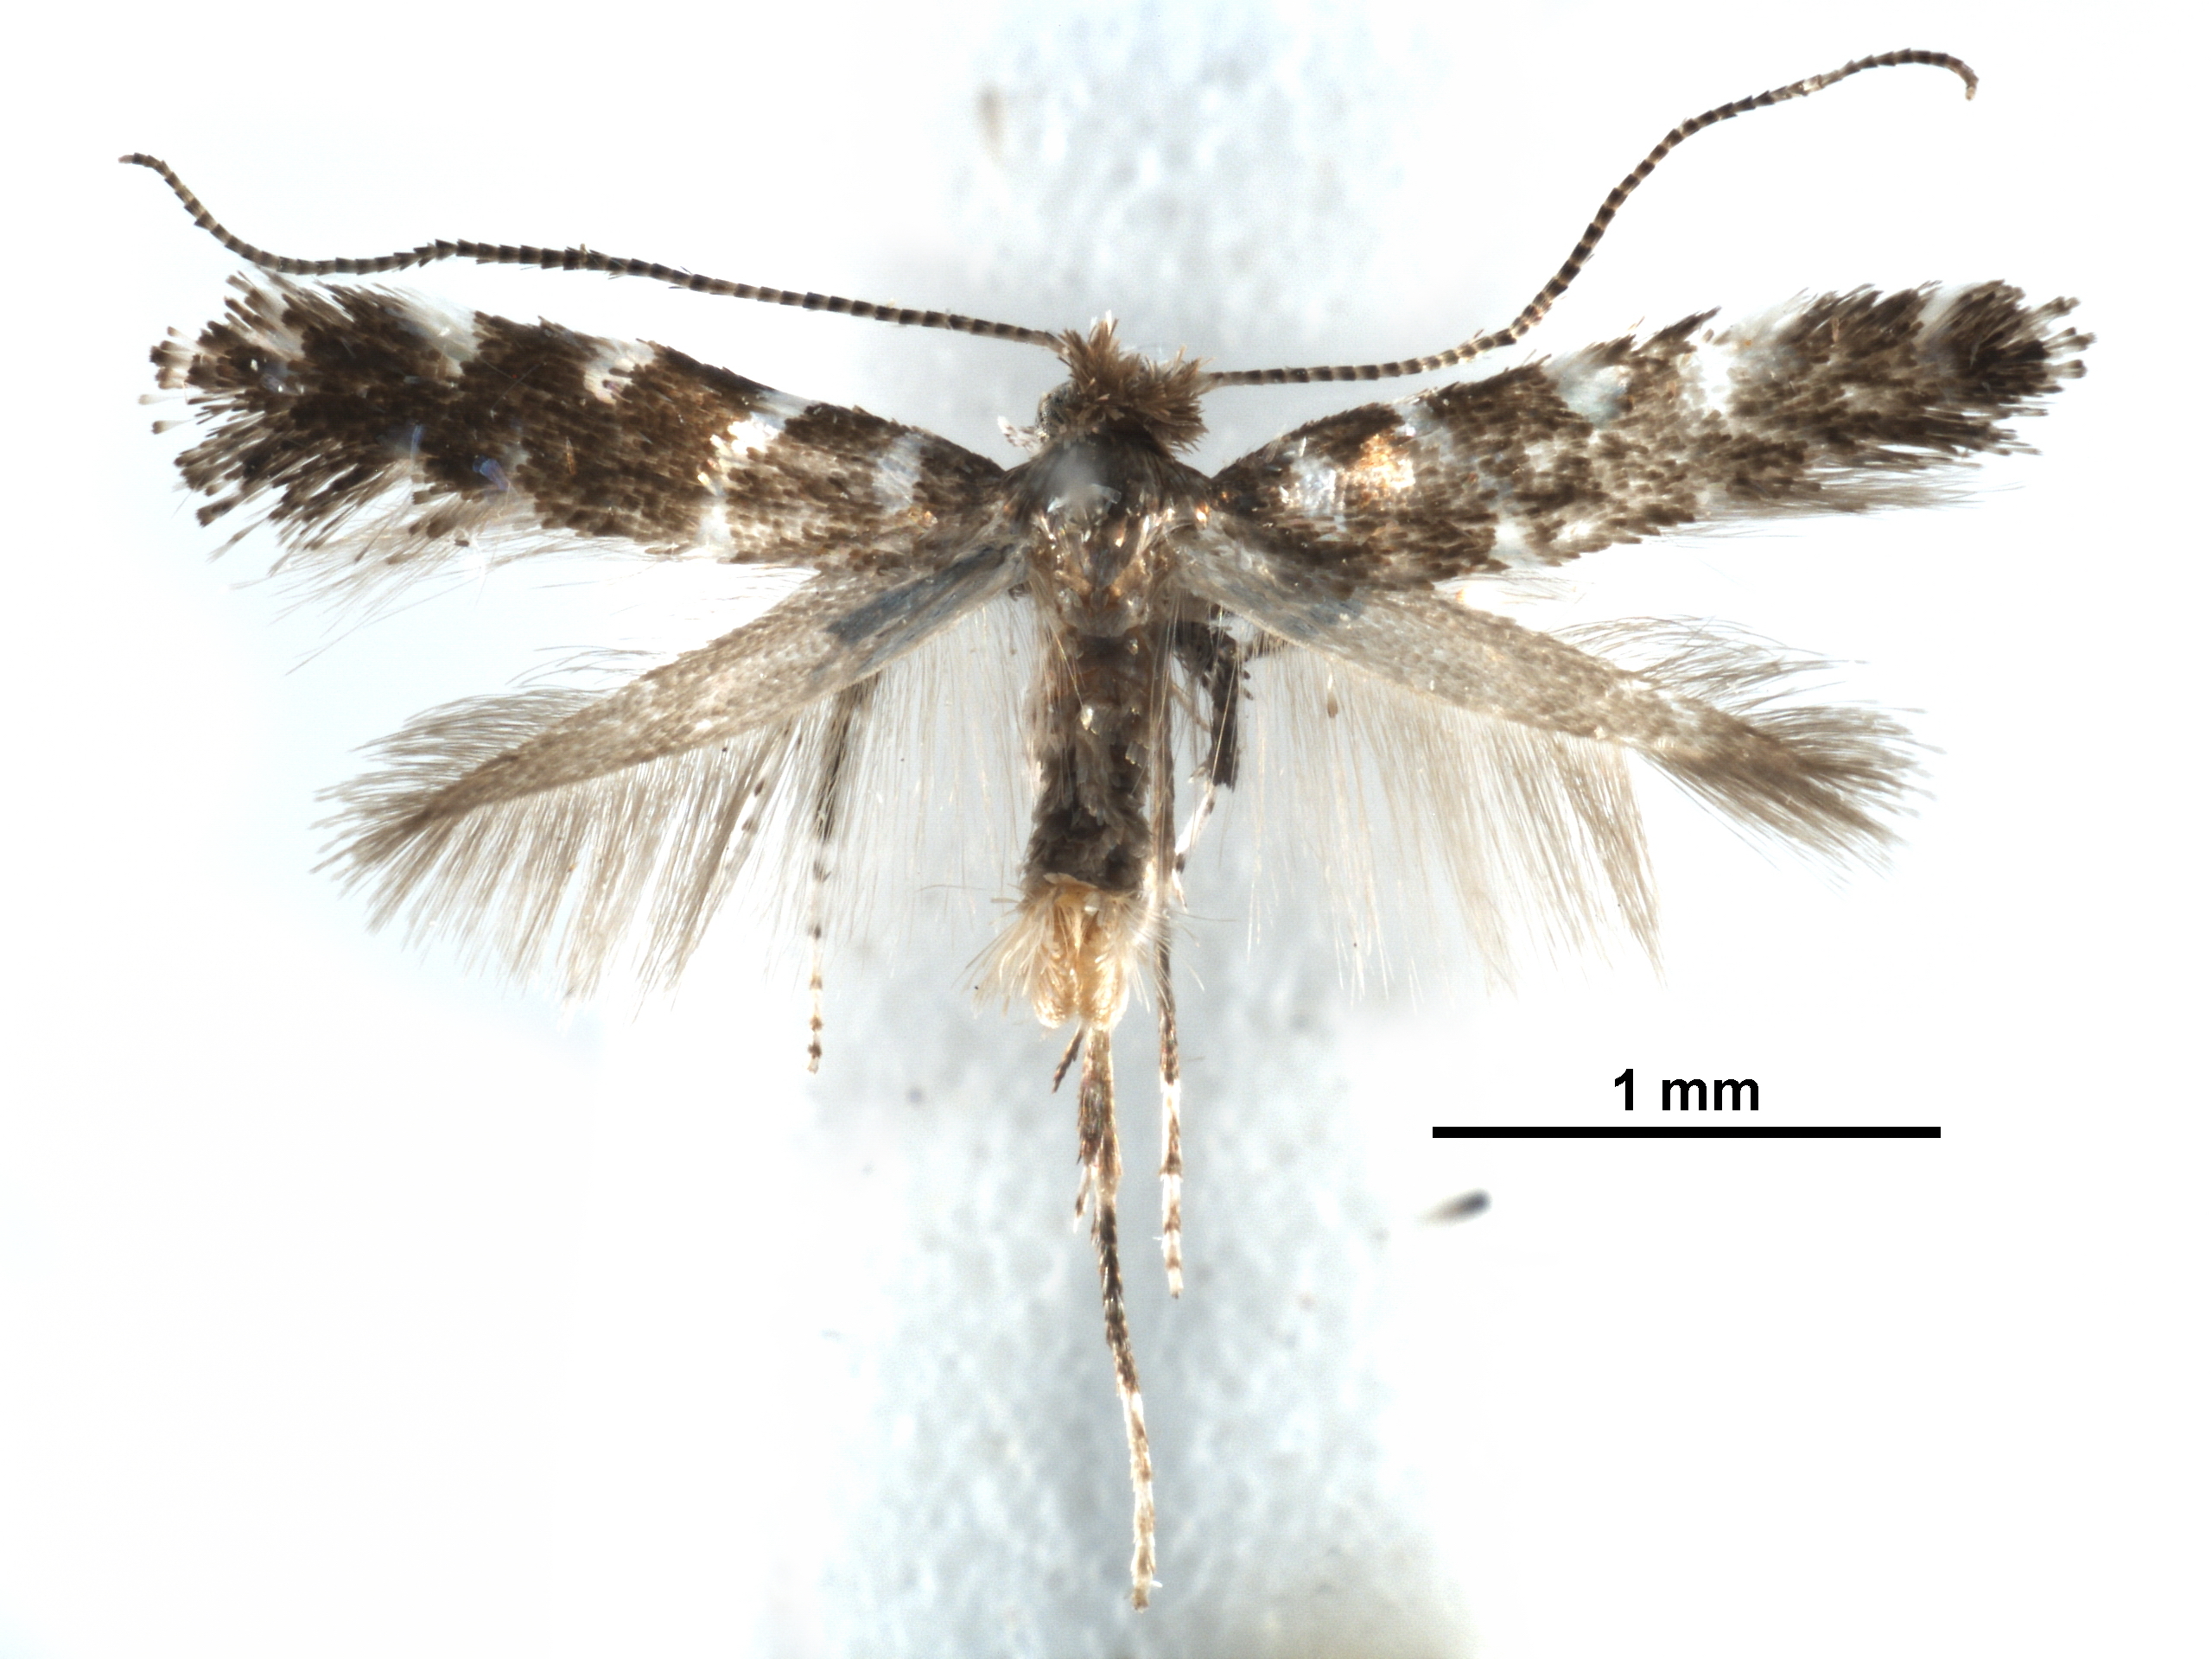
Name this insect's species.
Parornix preciosella
